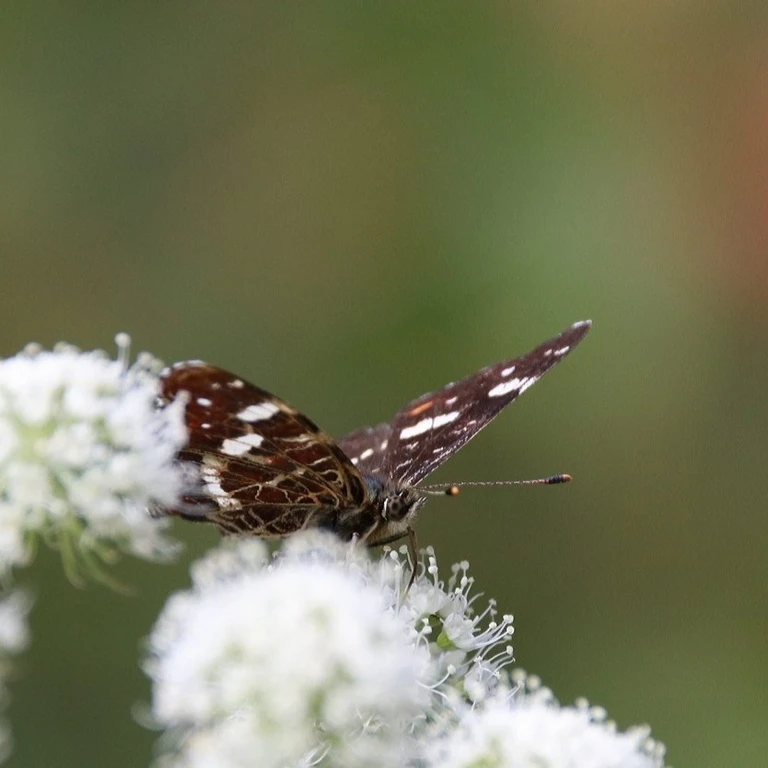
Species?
Araschnia levana
